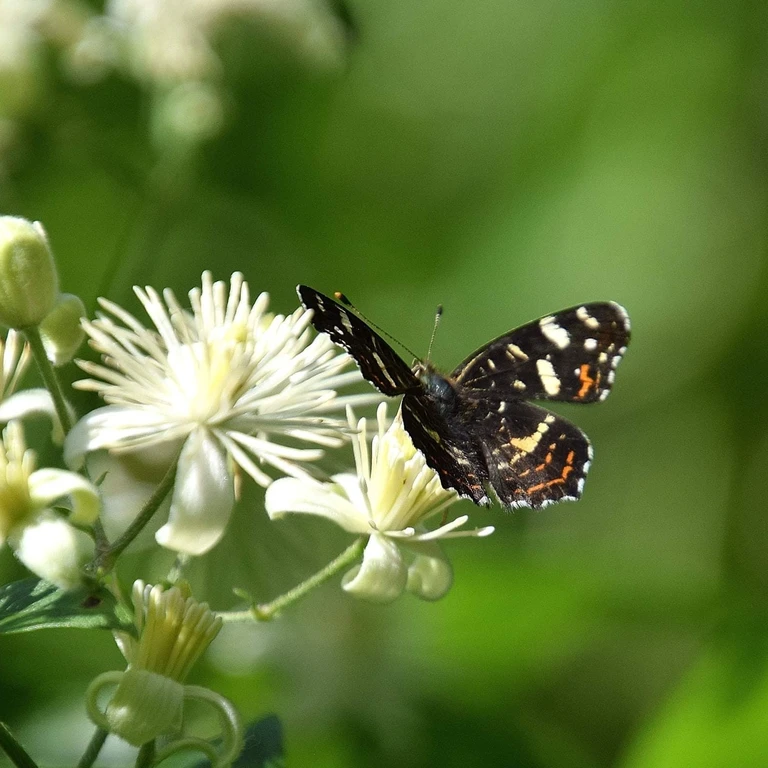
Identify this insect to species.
Araschnia levana
